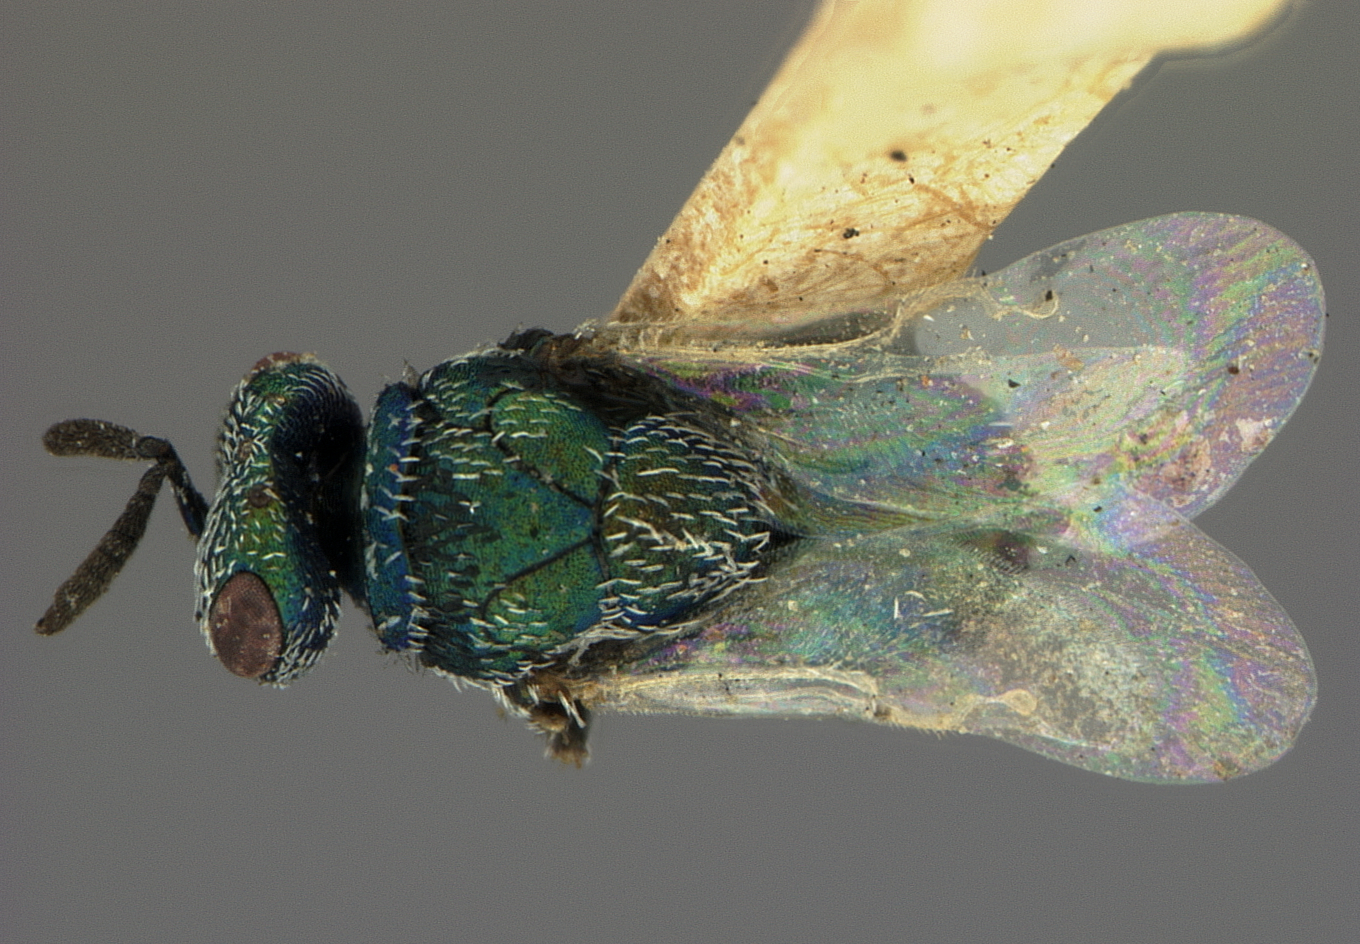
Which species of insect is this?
Eutrichosoma mirabile
